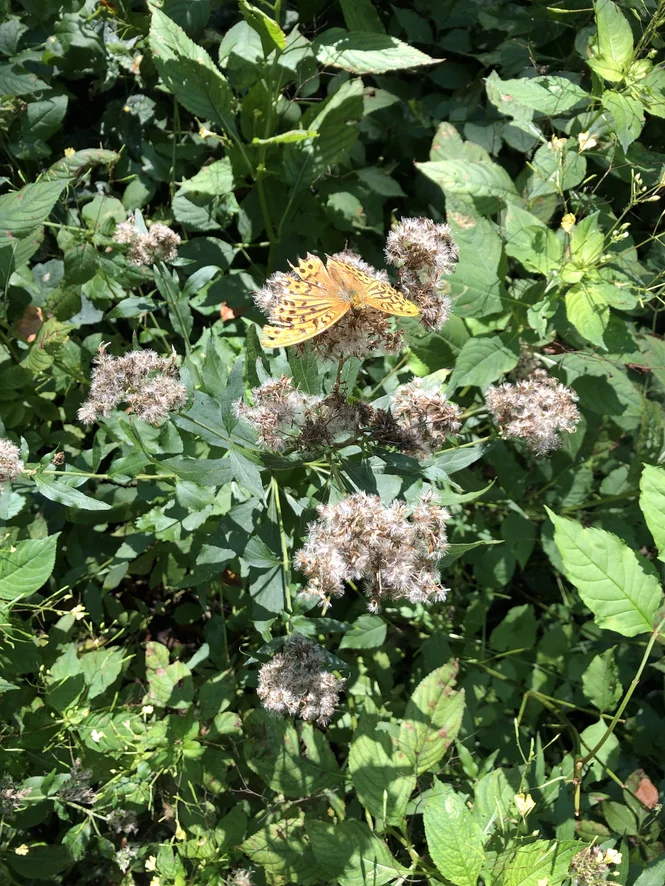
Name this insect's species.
Argynnis paphia
